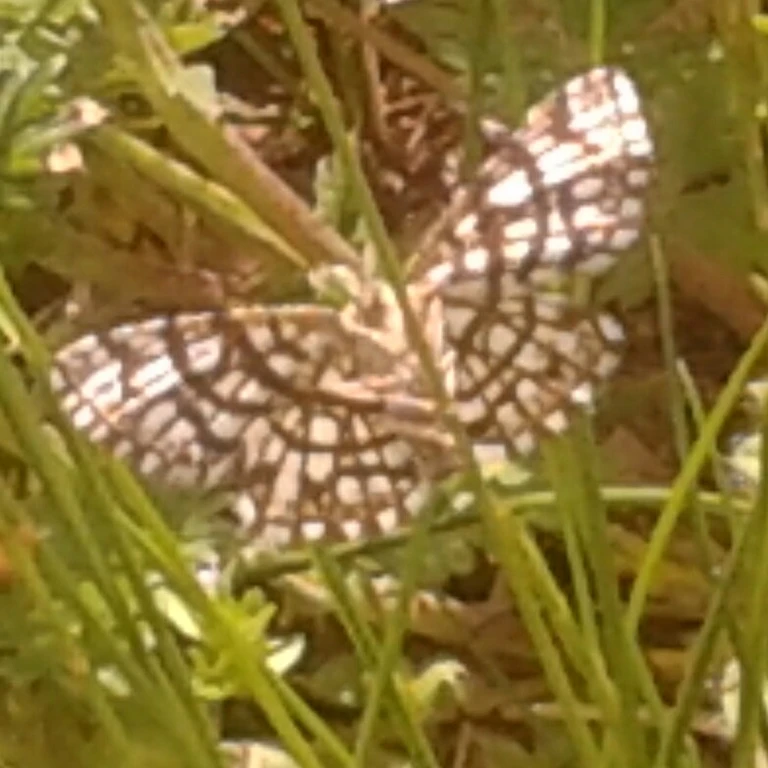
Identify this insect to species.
Chiasmia clathrata
